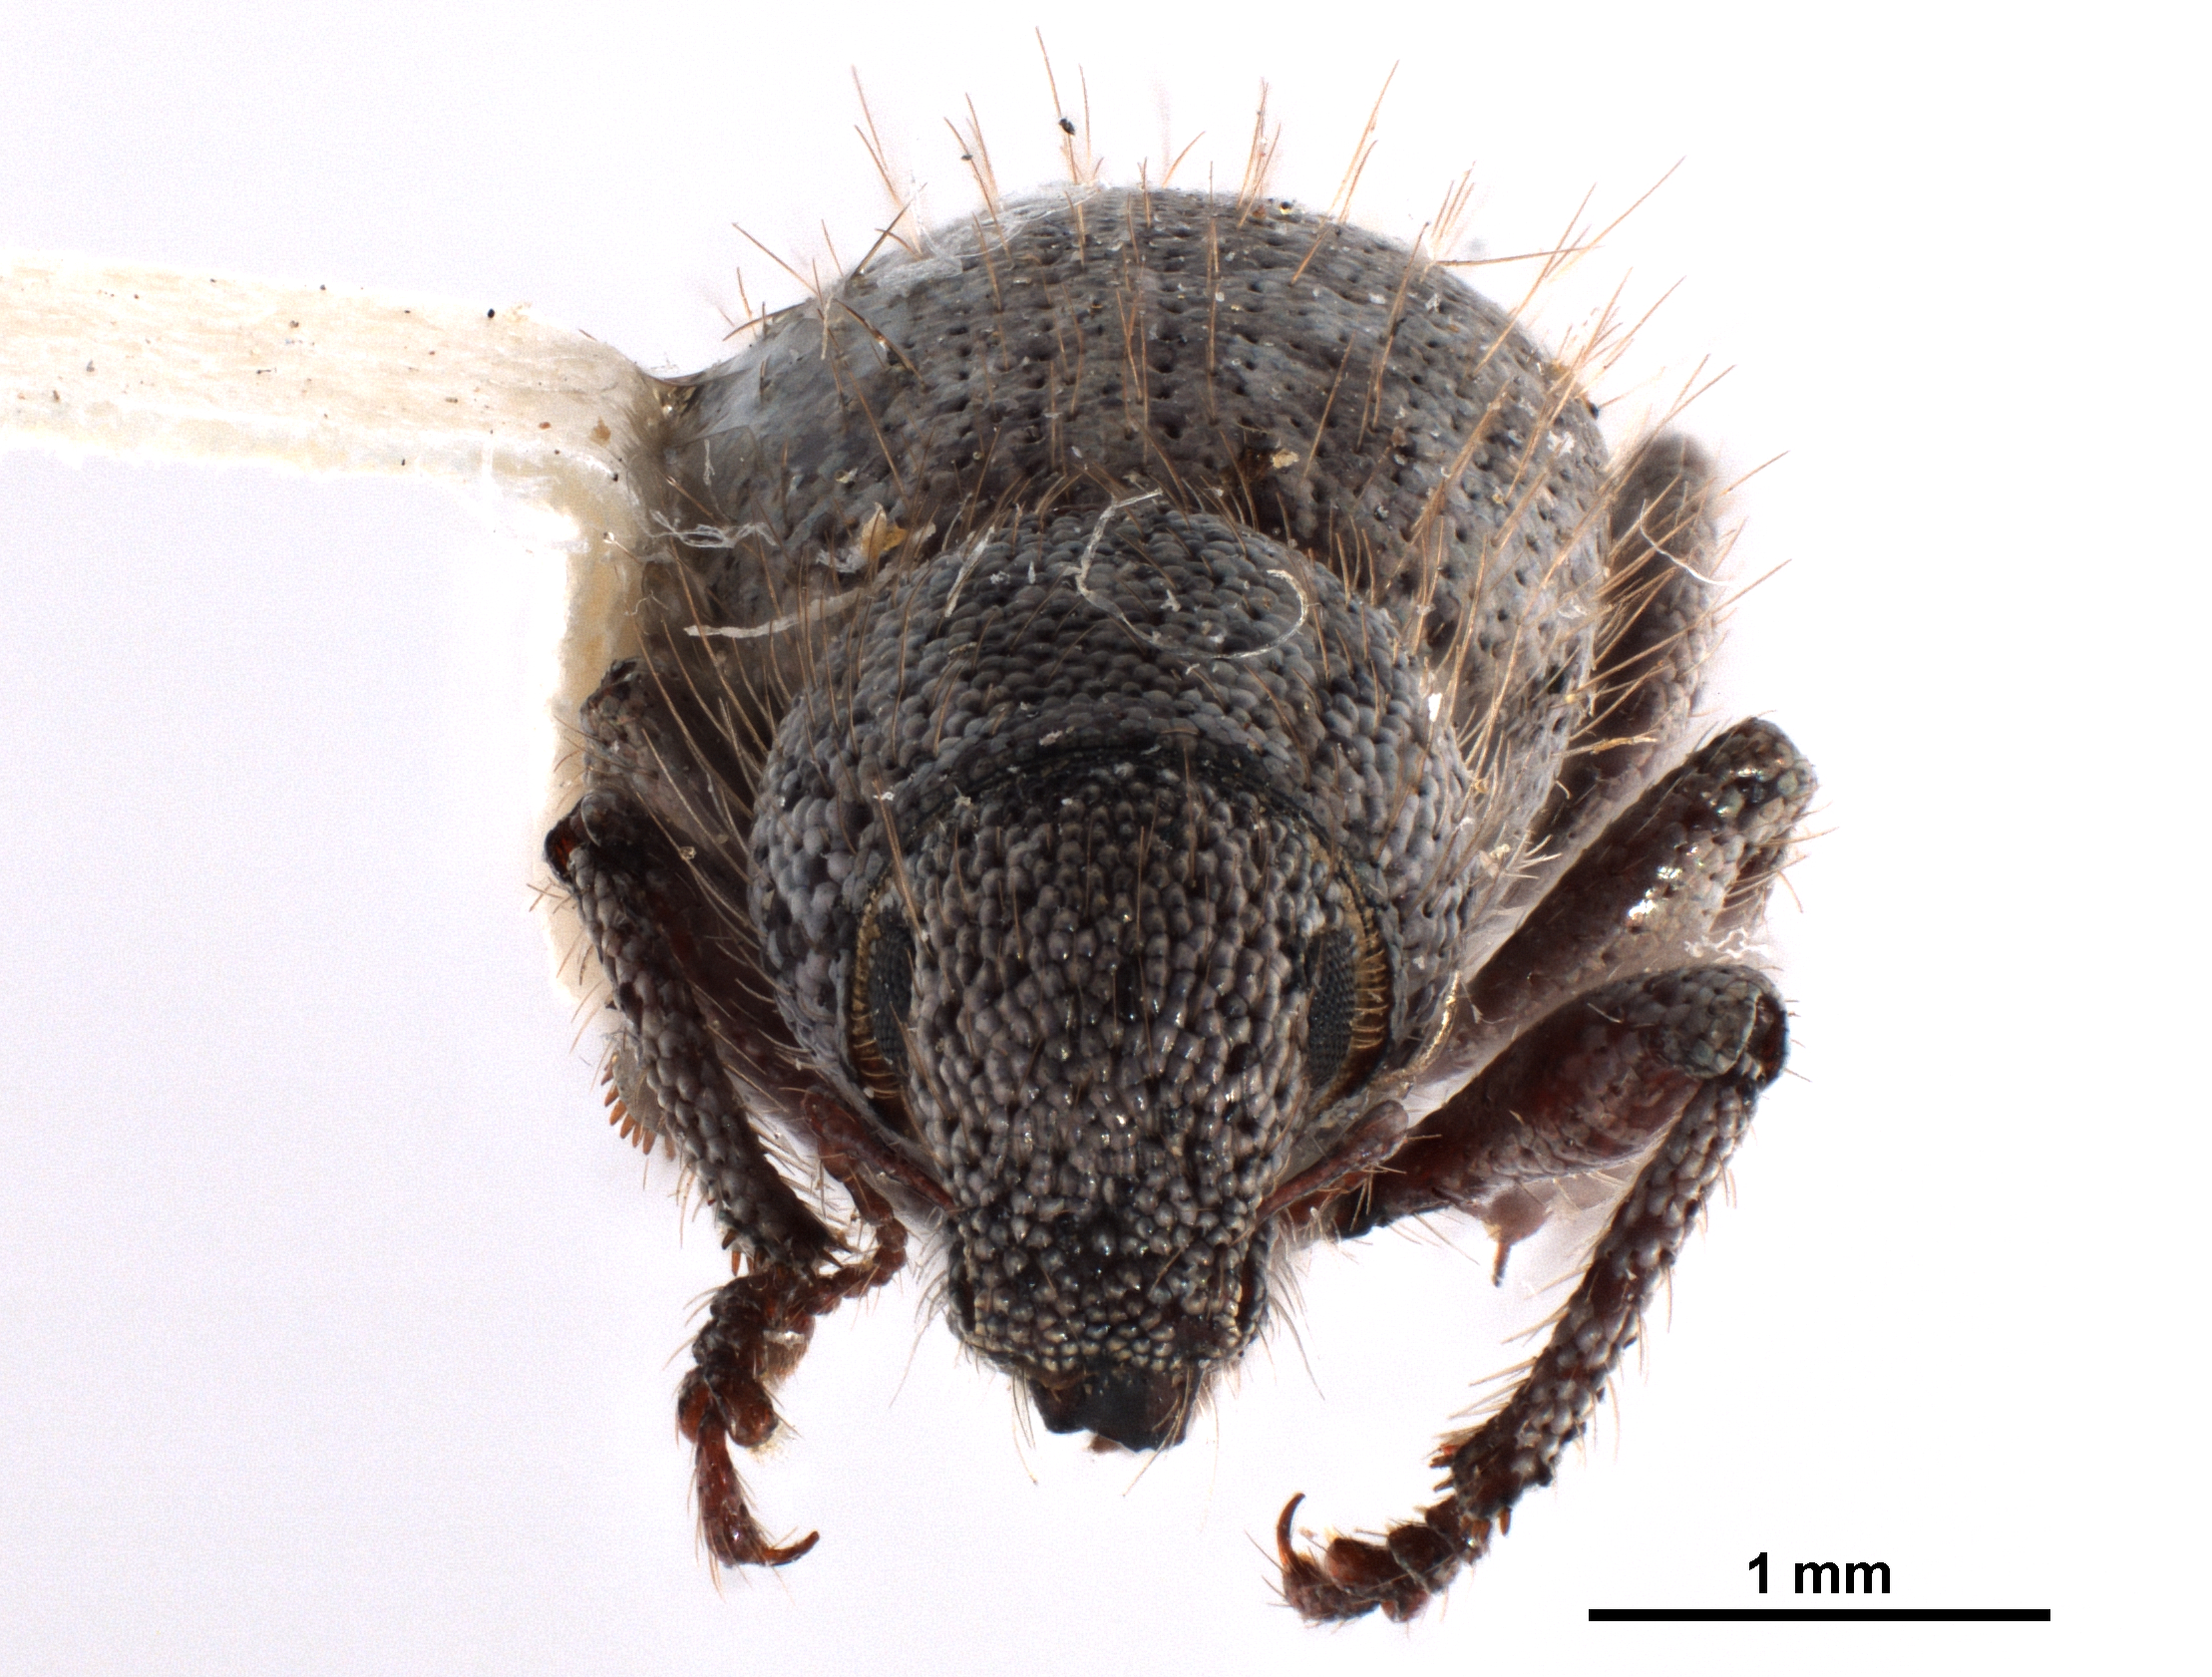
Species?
Miloderes setosus
